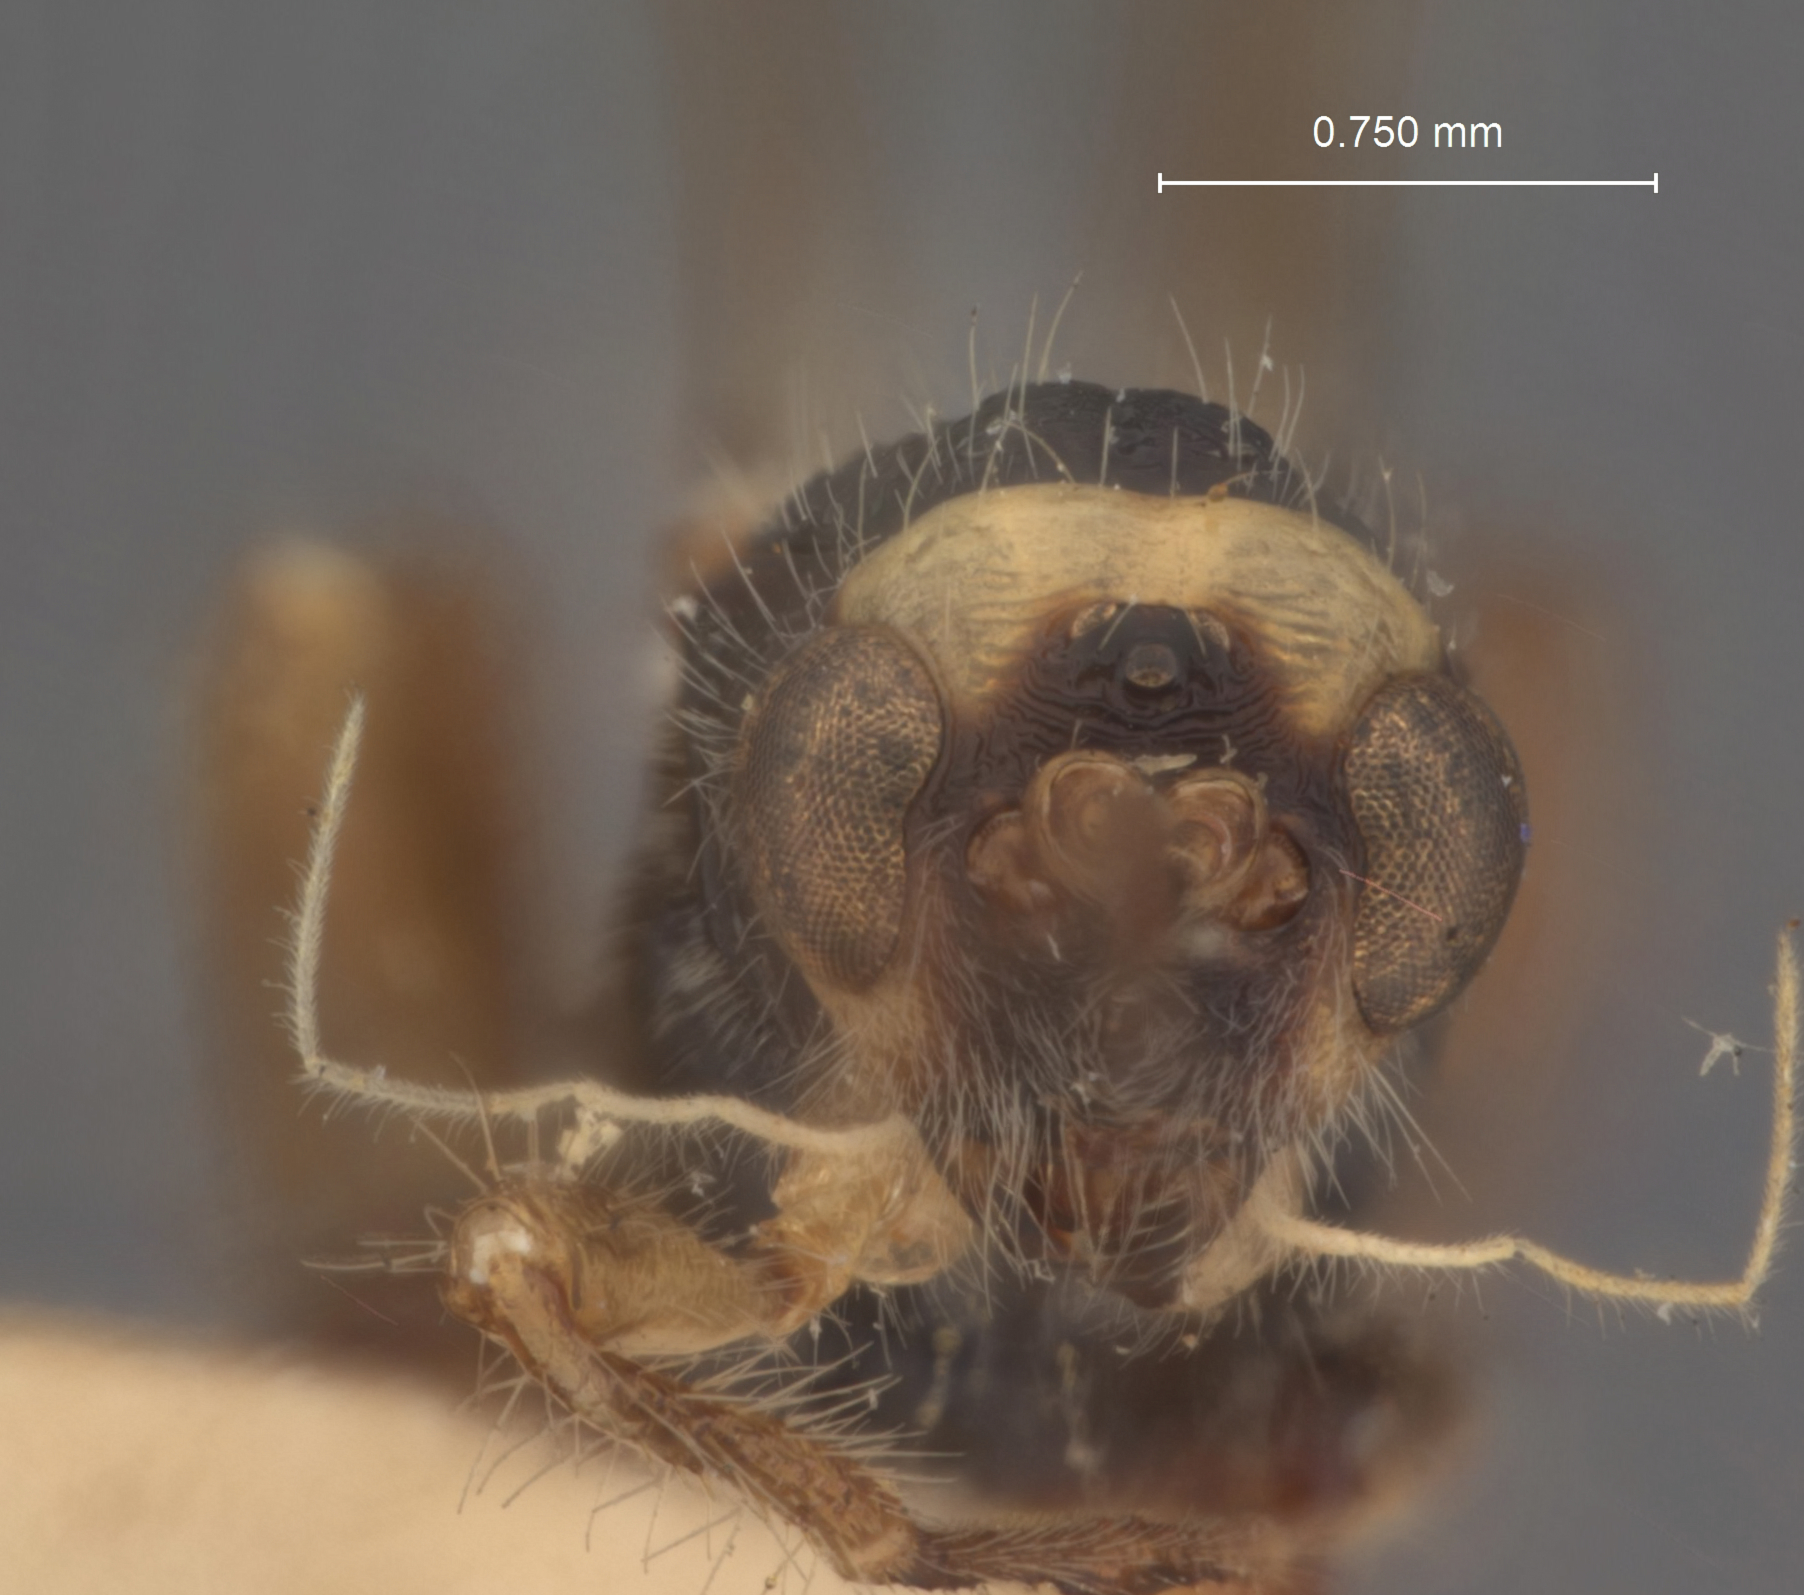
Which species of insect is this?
Spathius naisus
